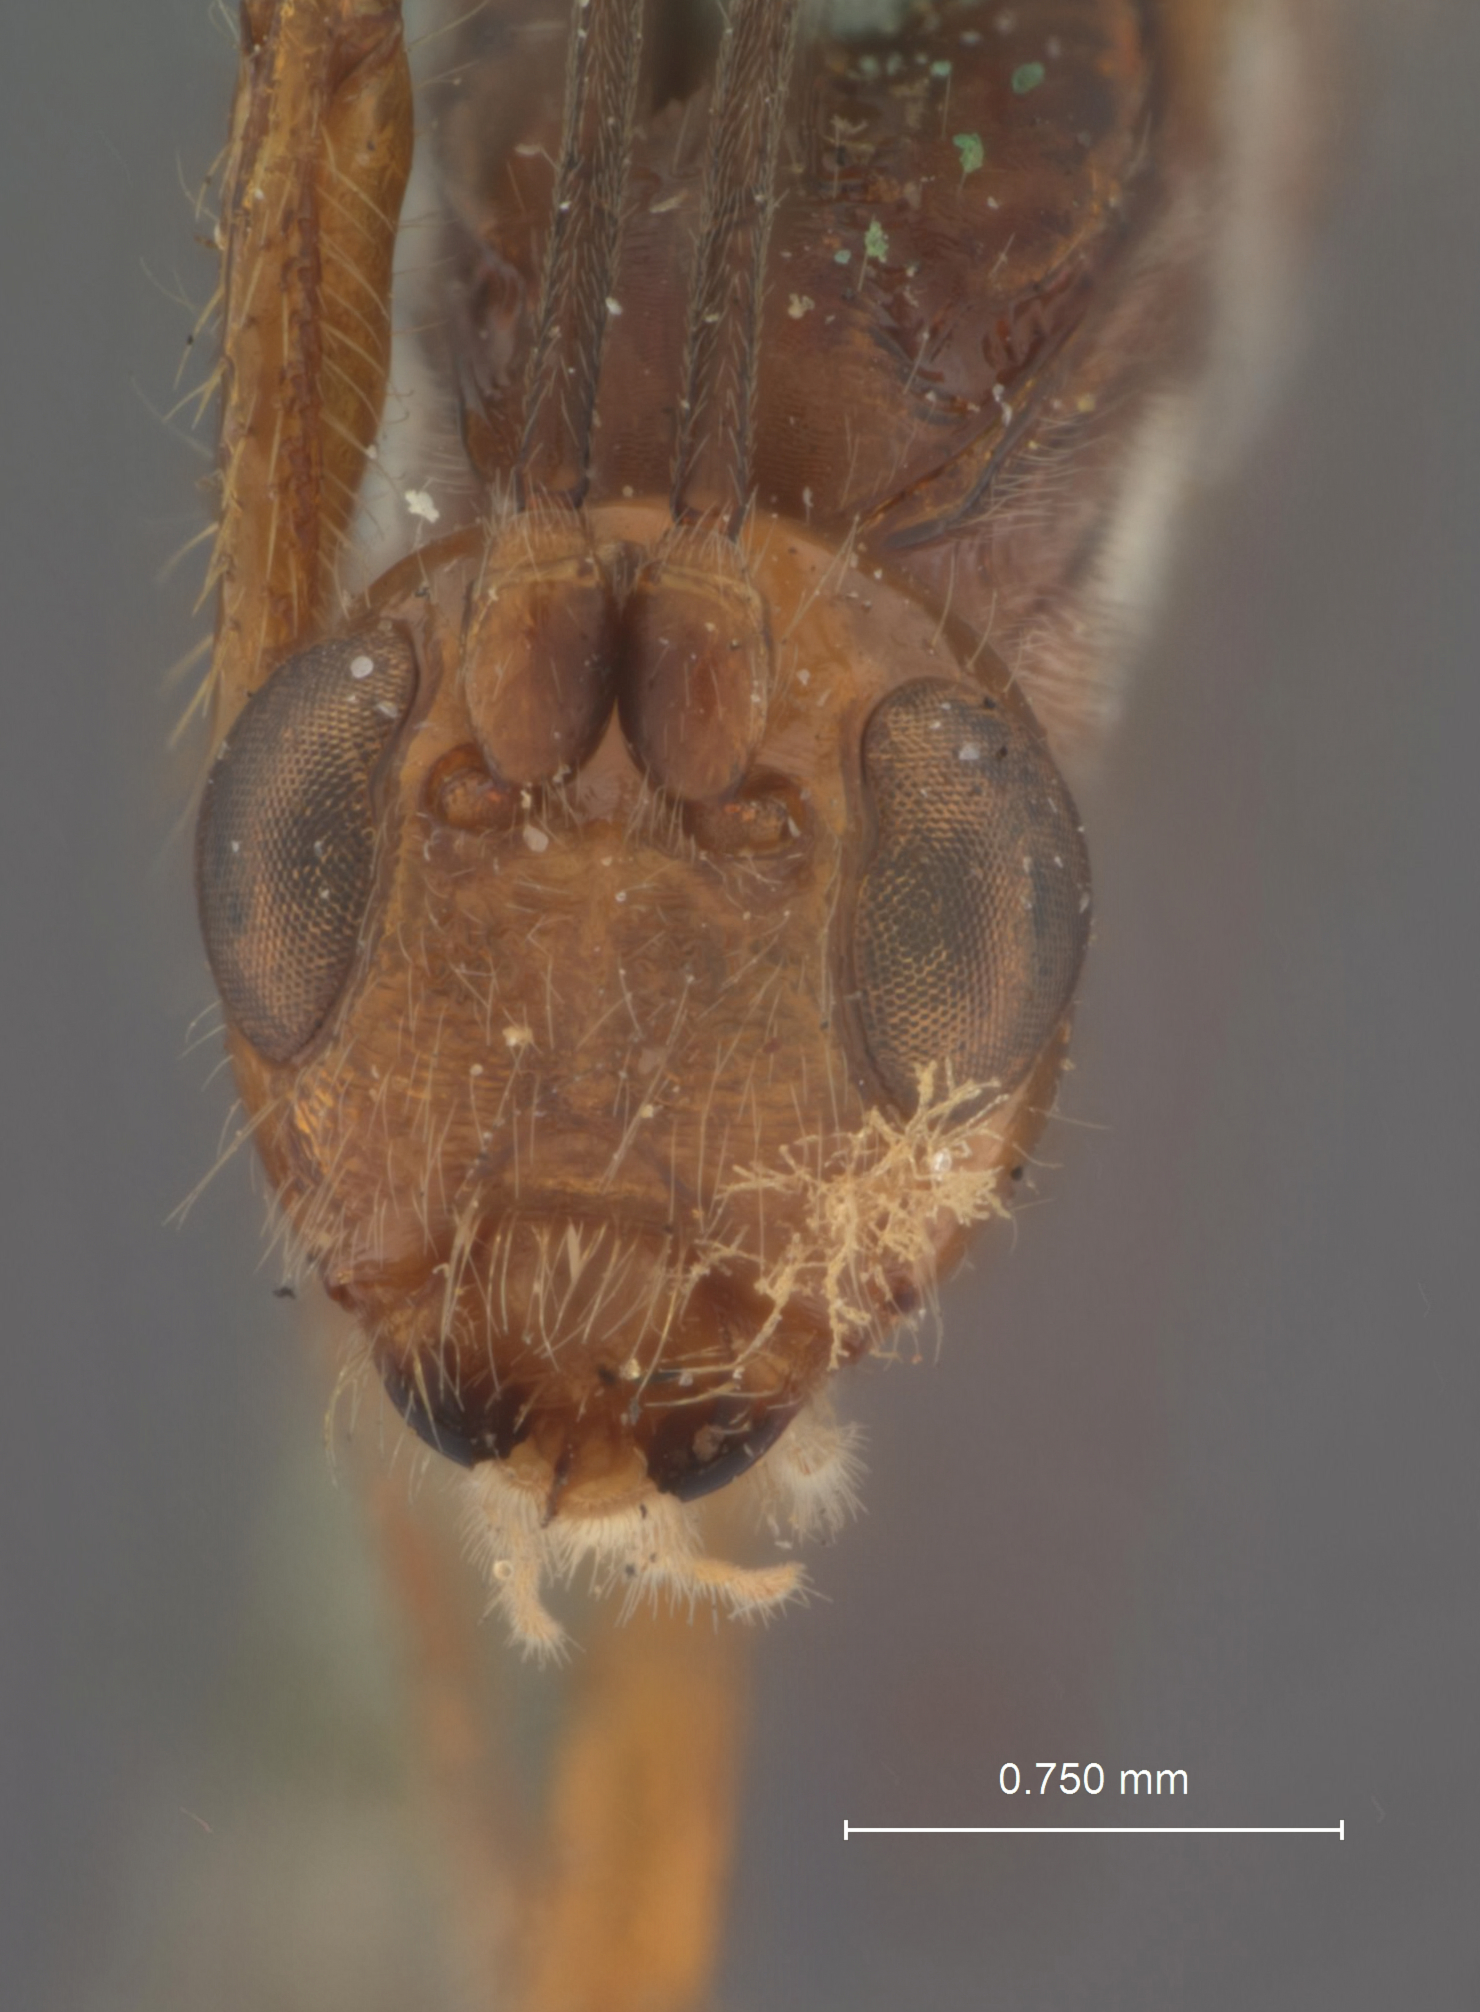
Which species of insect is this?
Spathius metrodorus
